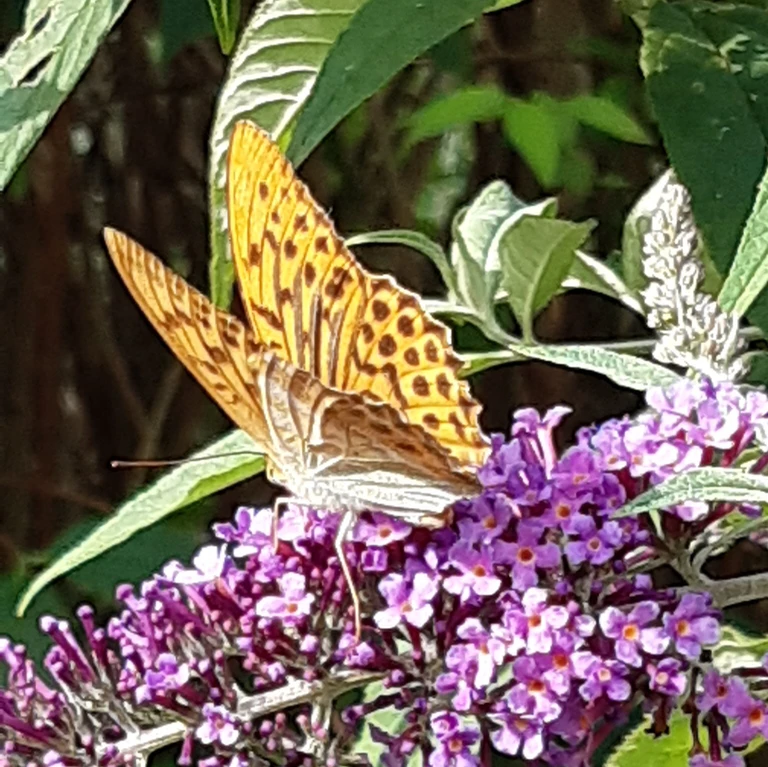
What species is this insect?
Argynnis paphia
